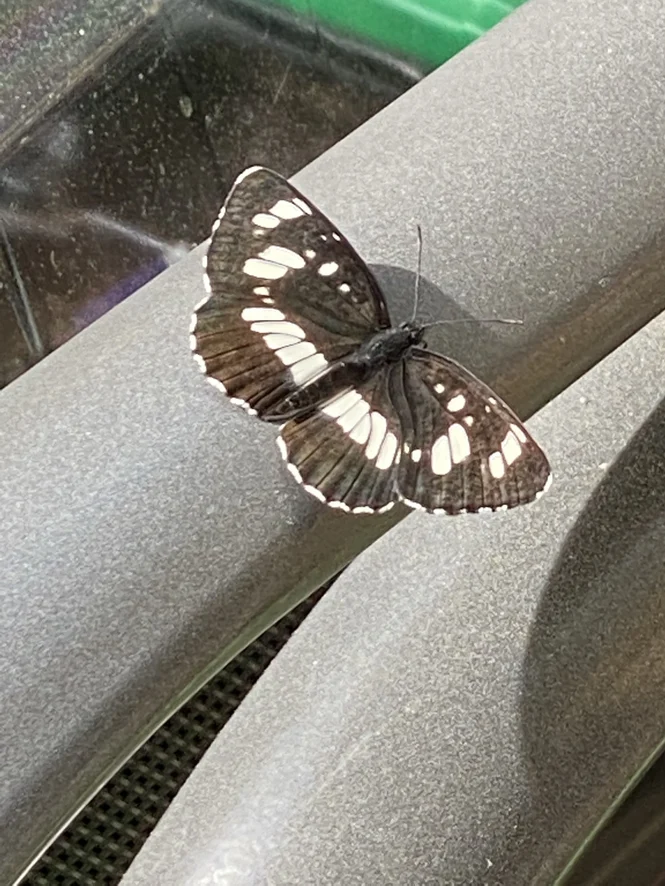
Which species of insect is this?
Neptis rivularis
